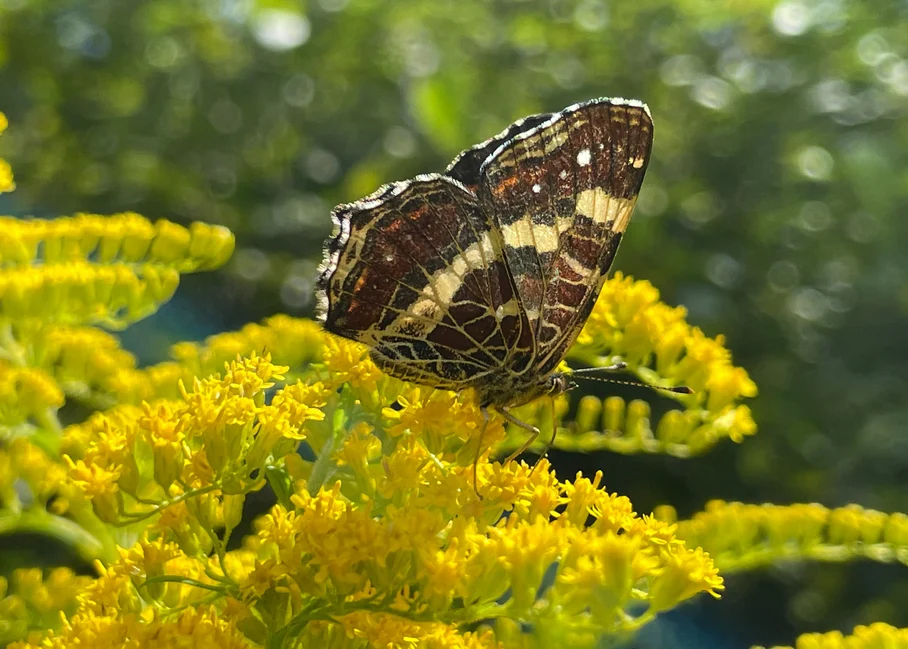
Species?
Araschnia levana
